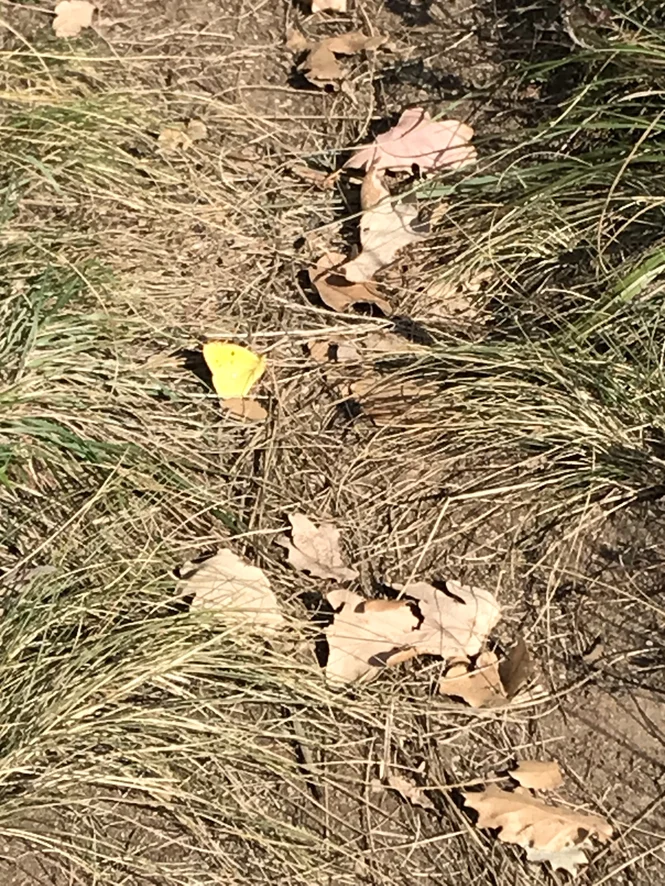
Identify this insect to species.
Colias croceus
